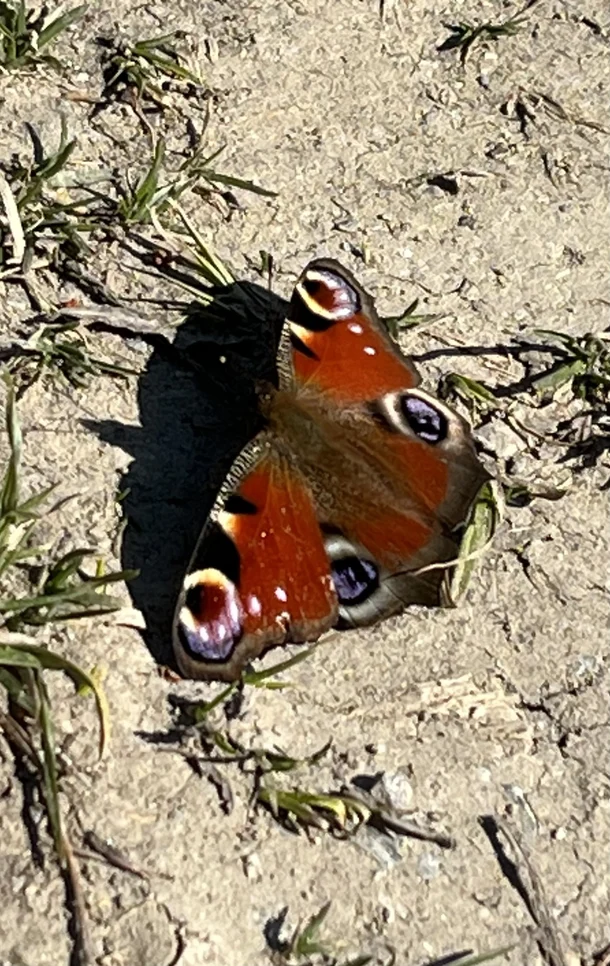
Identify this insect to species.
Aglais io
